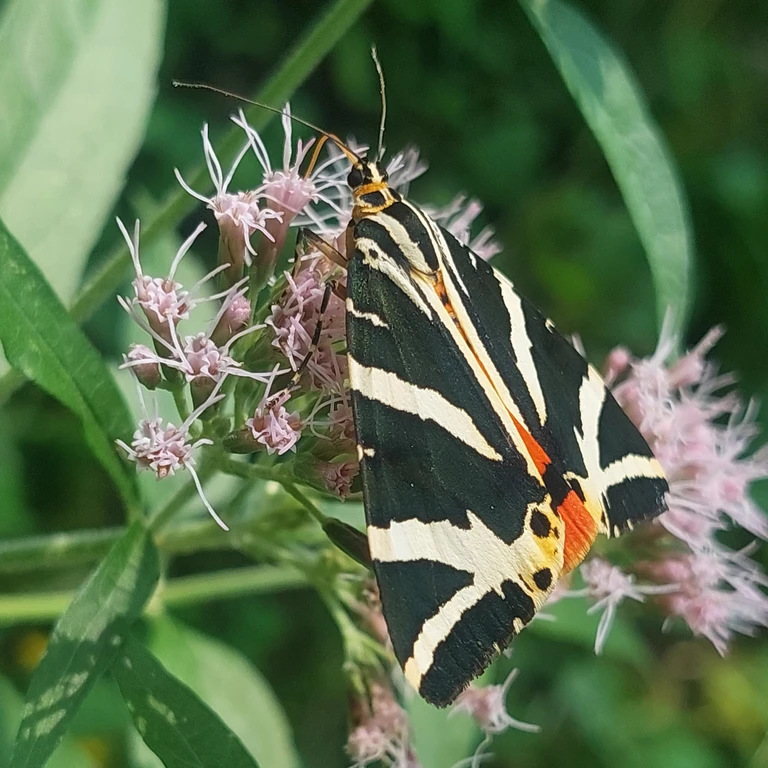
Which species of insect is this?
Euplagia quadripunctaria
